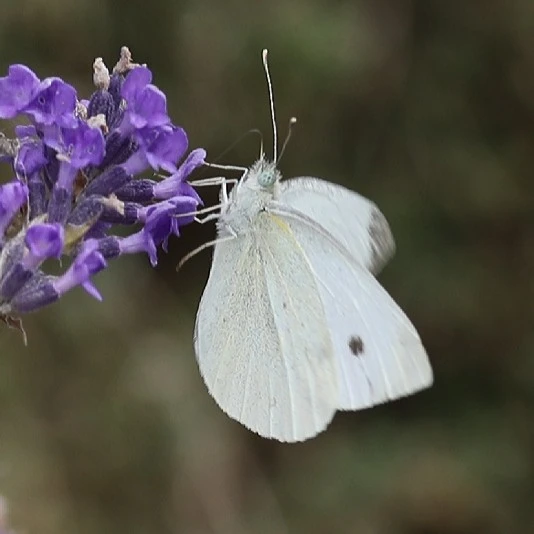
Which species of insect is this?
Pieris rapae
